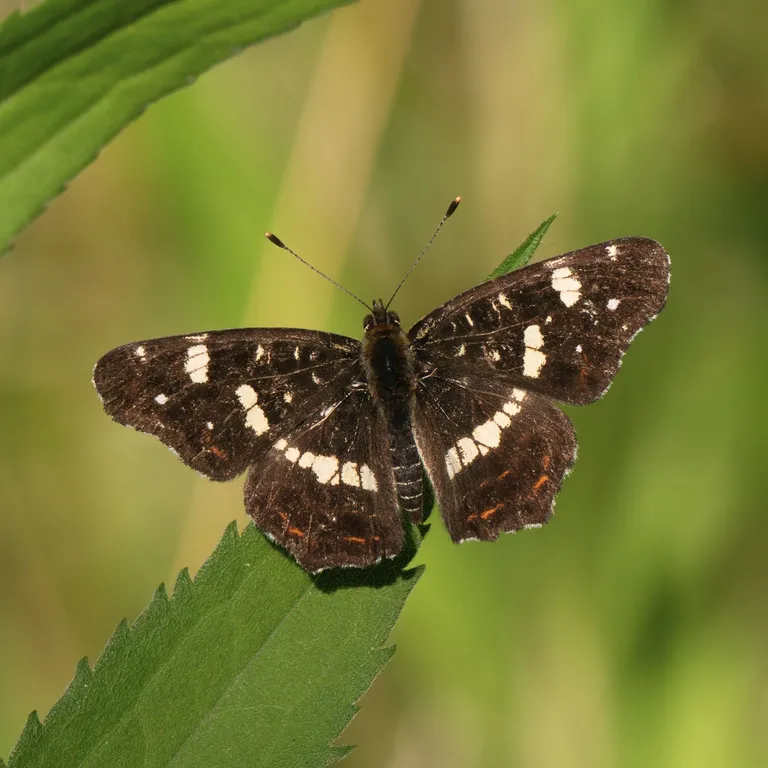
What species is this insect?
Araschnia levana
